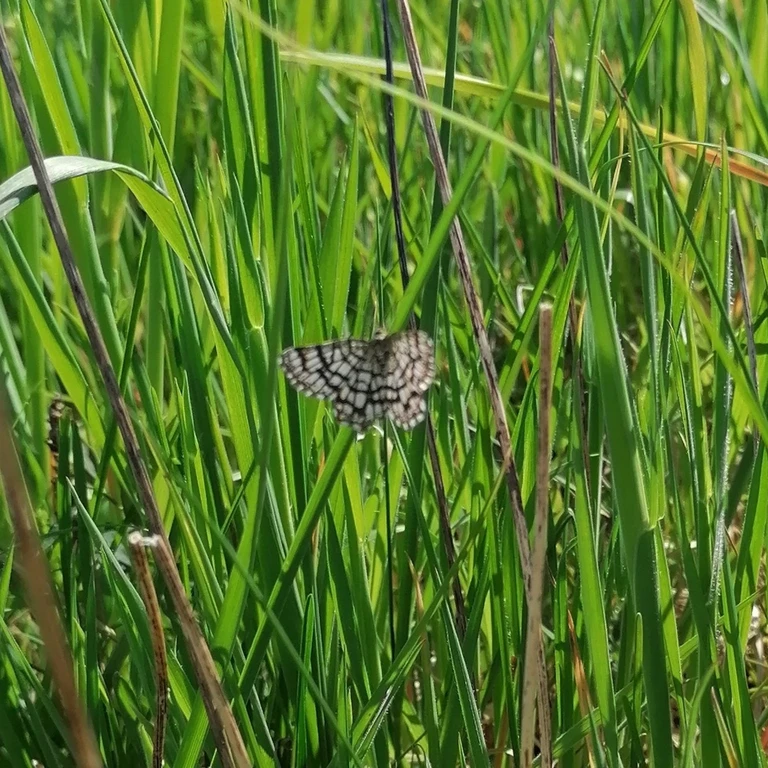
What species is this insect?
Chiasmia clathrata
